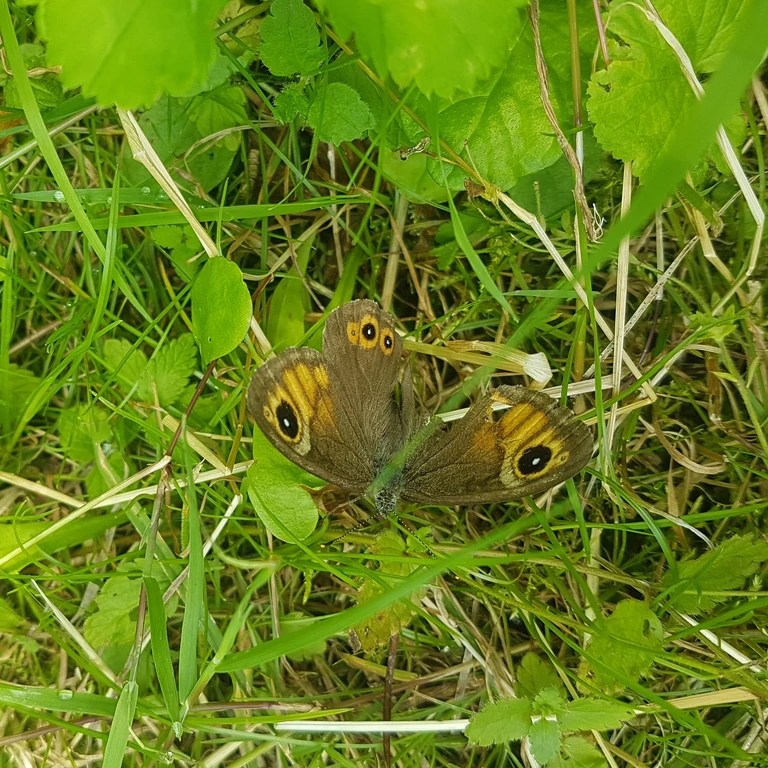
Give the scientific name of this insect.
Lasiommata maera (also Pararge maera)
